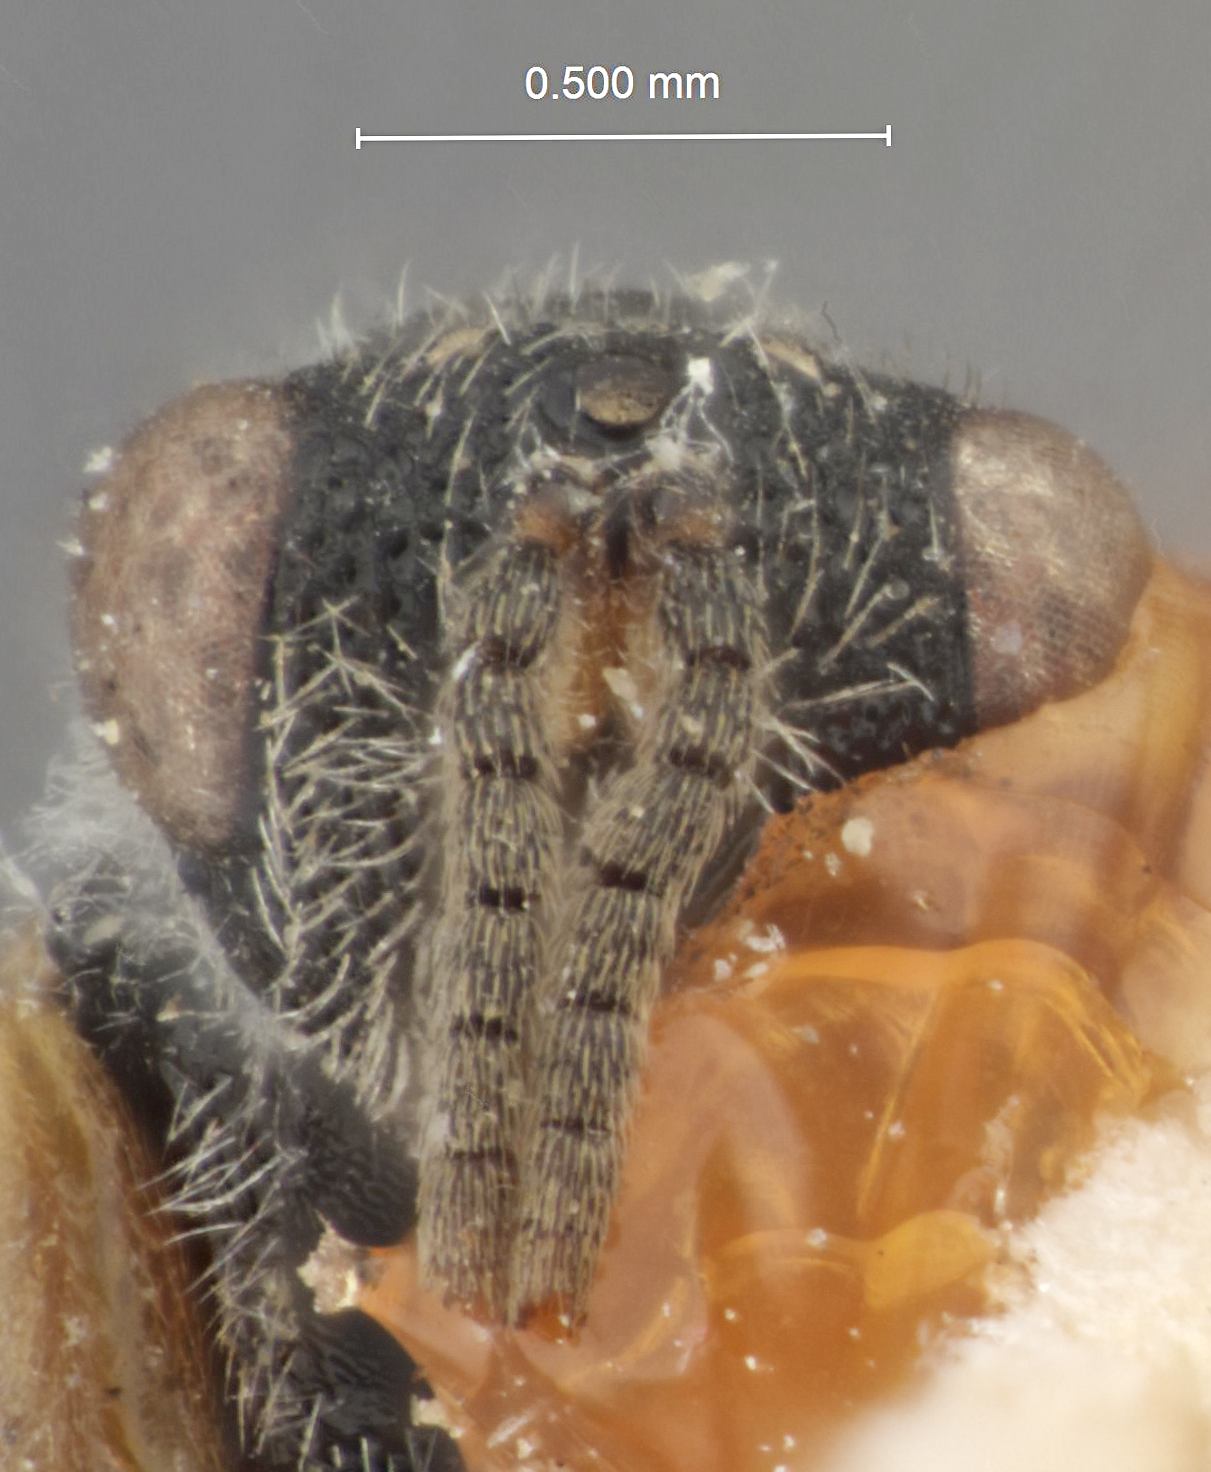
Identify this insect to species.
Eurytoma subfusca
